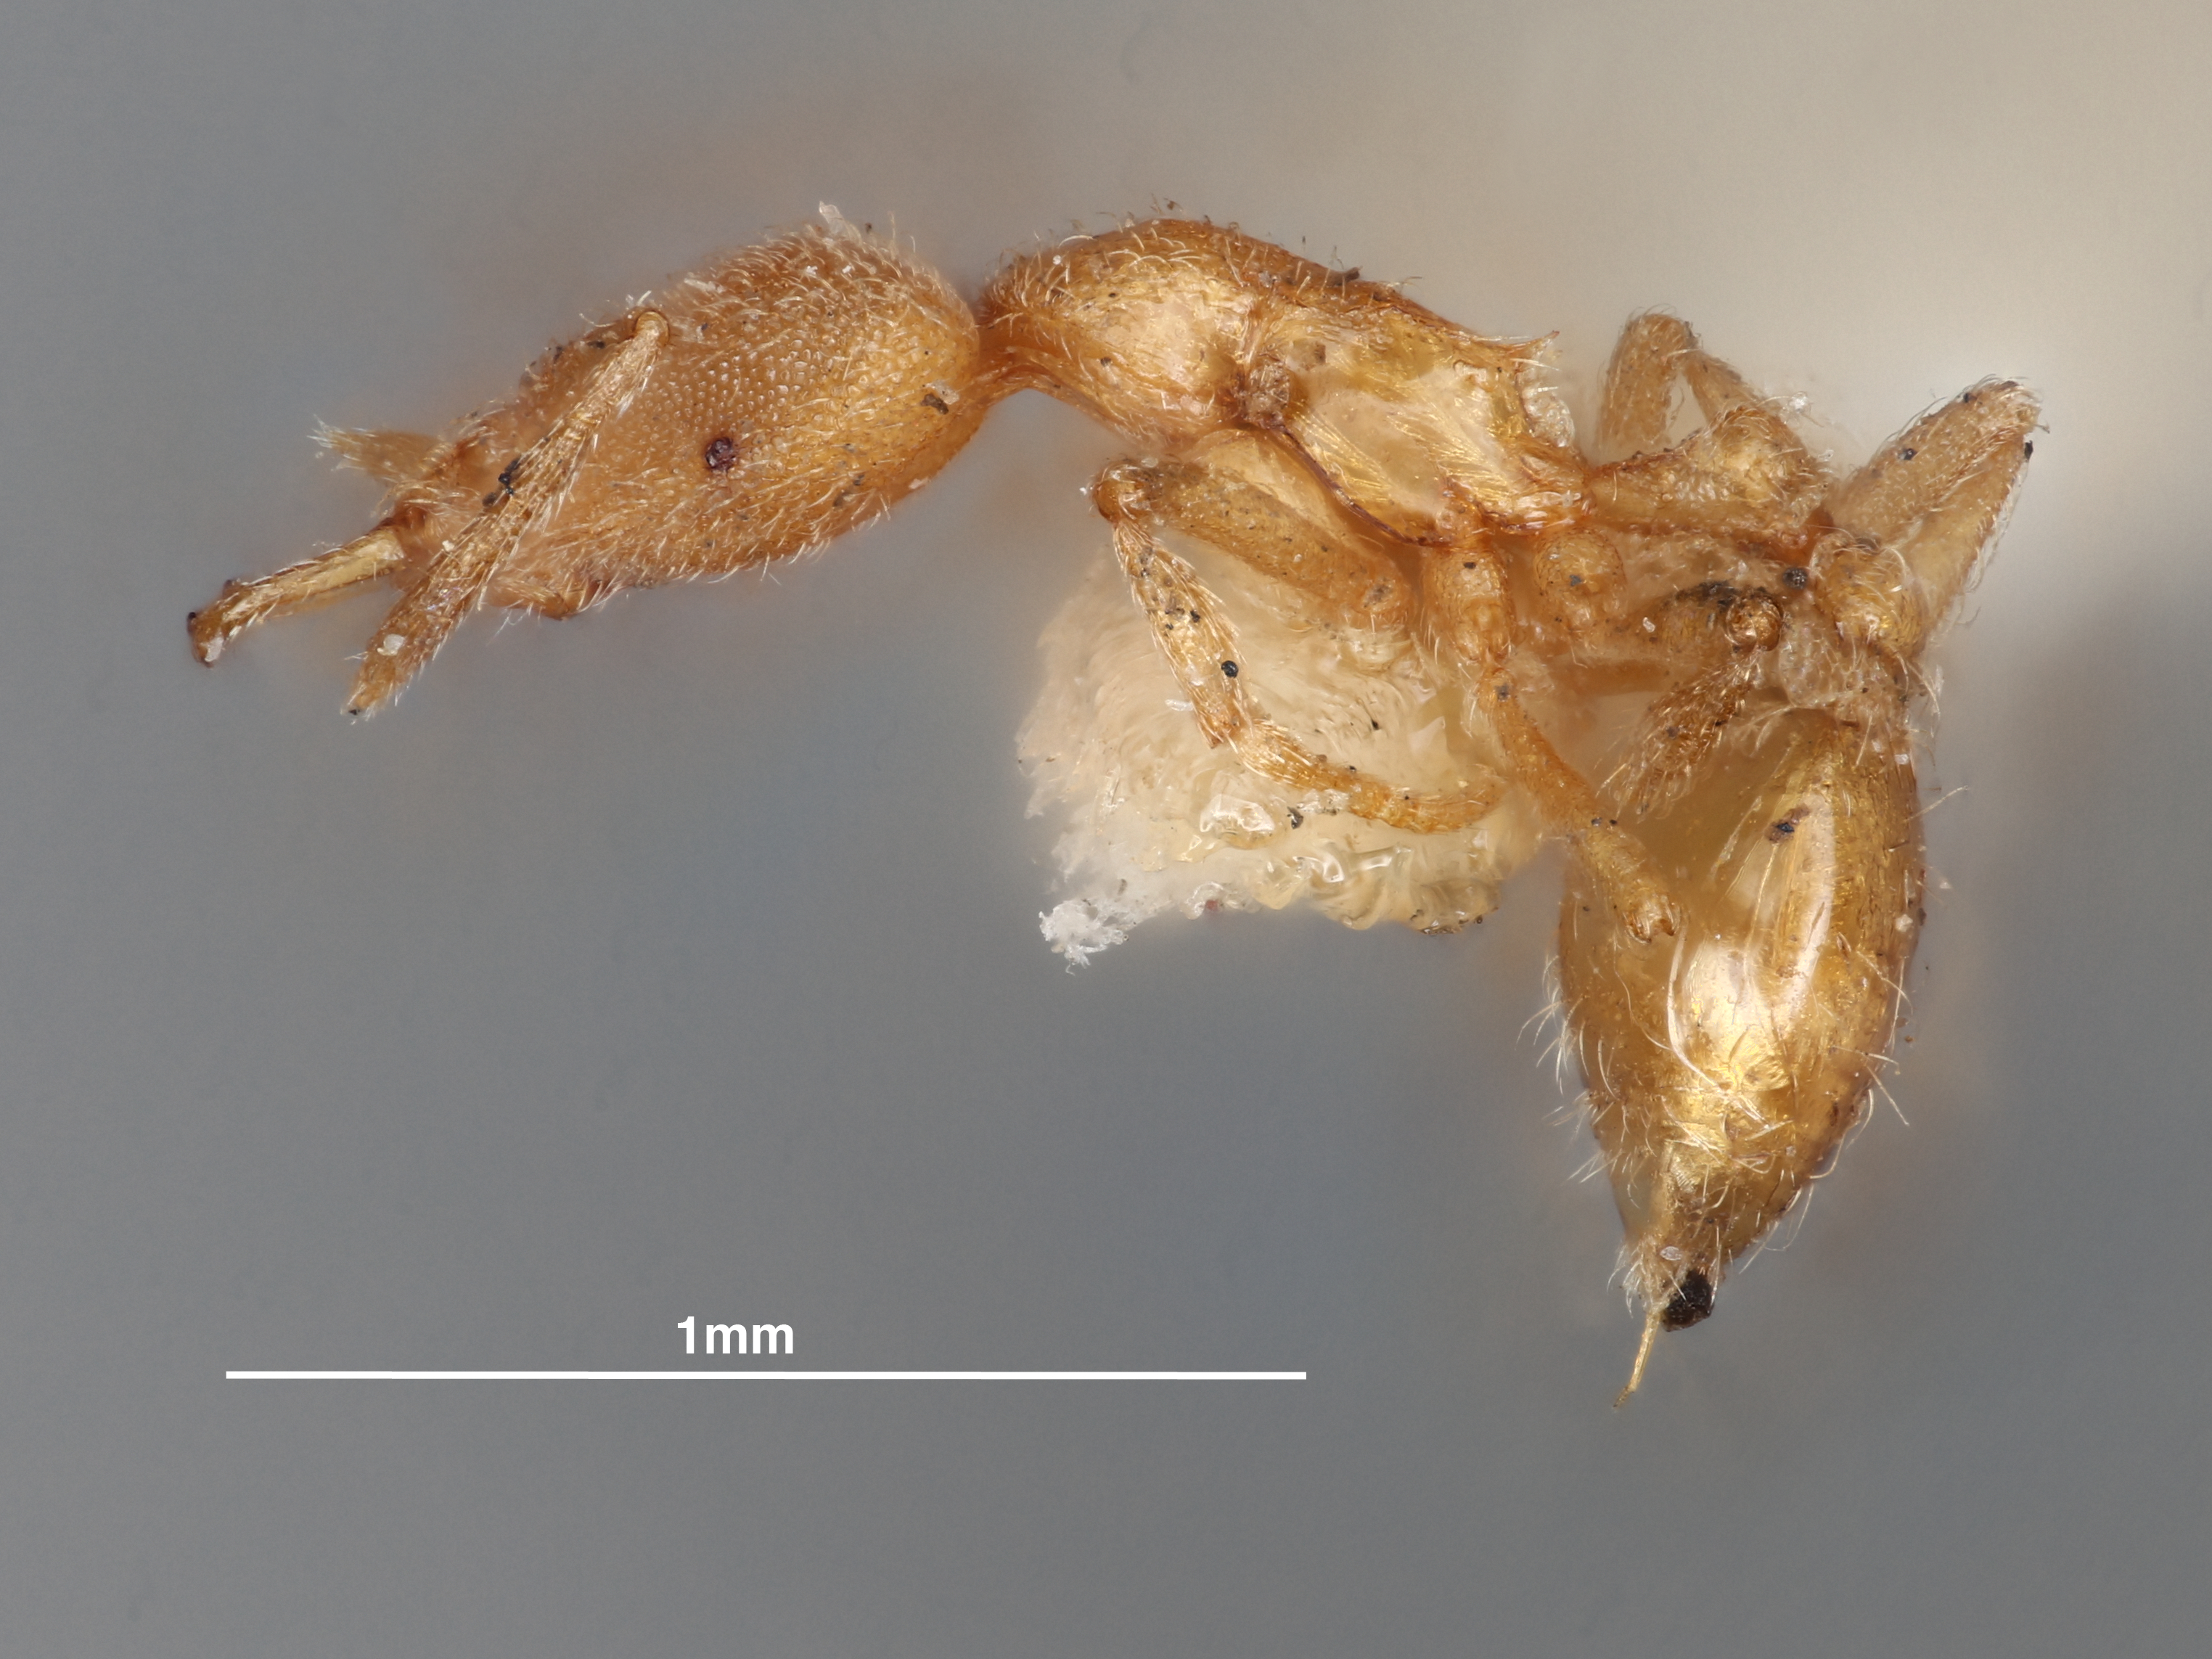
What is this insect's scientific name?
Strumigenys scelestus
